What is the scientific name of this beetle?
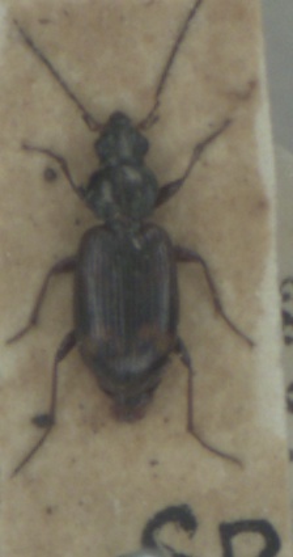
Bembidion dentellum
